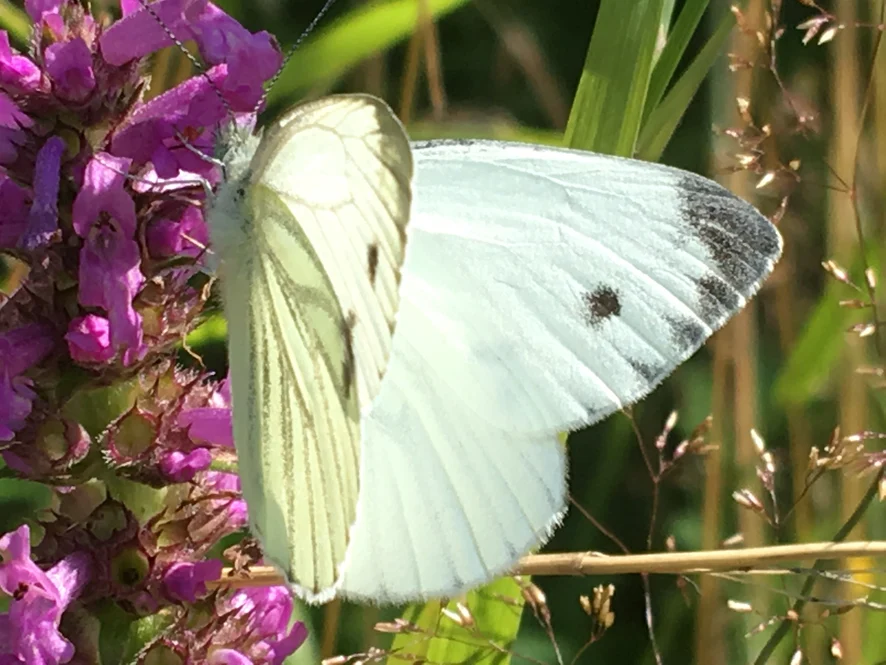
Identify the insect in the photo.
Pieris napi
